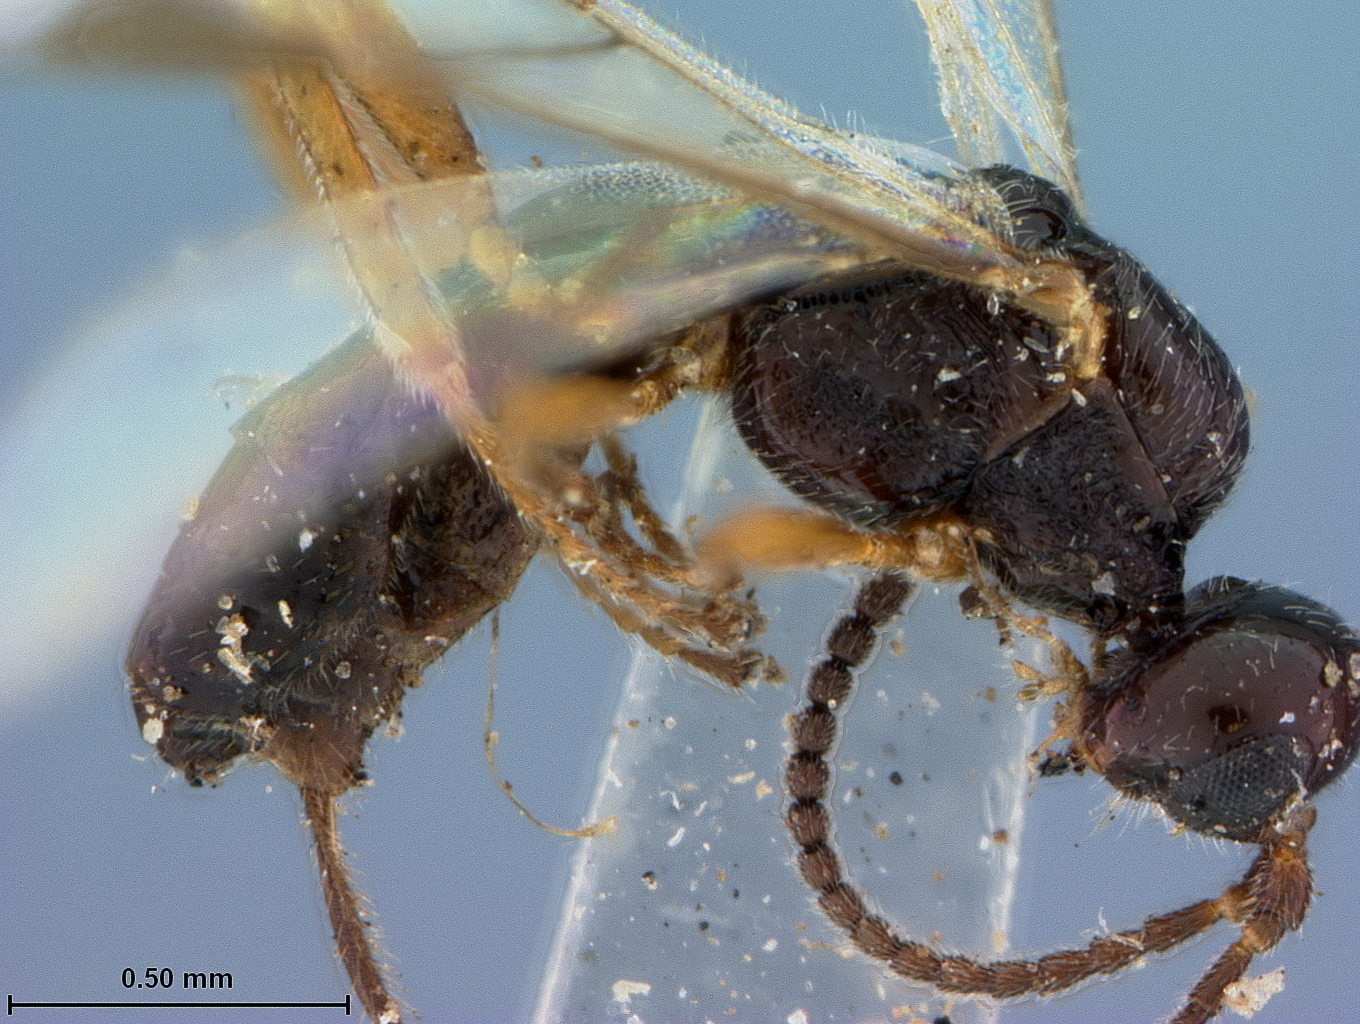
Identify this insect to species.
Blacus eruditus
